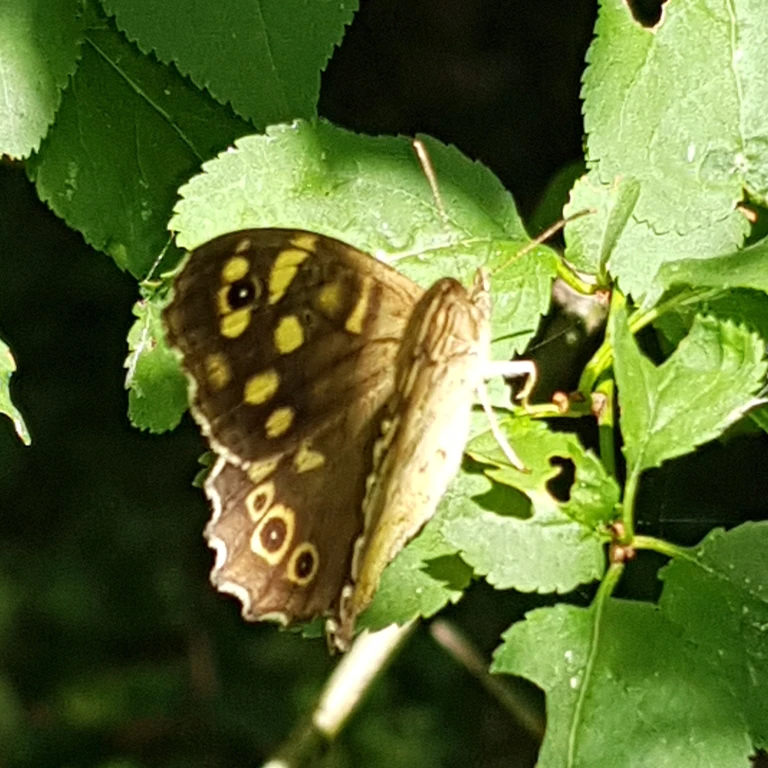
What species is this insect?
Pararge aegeria
